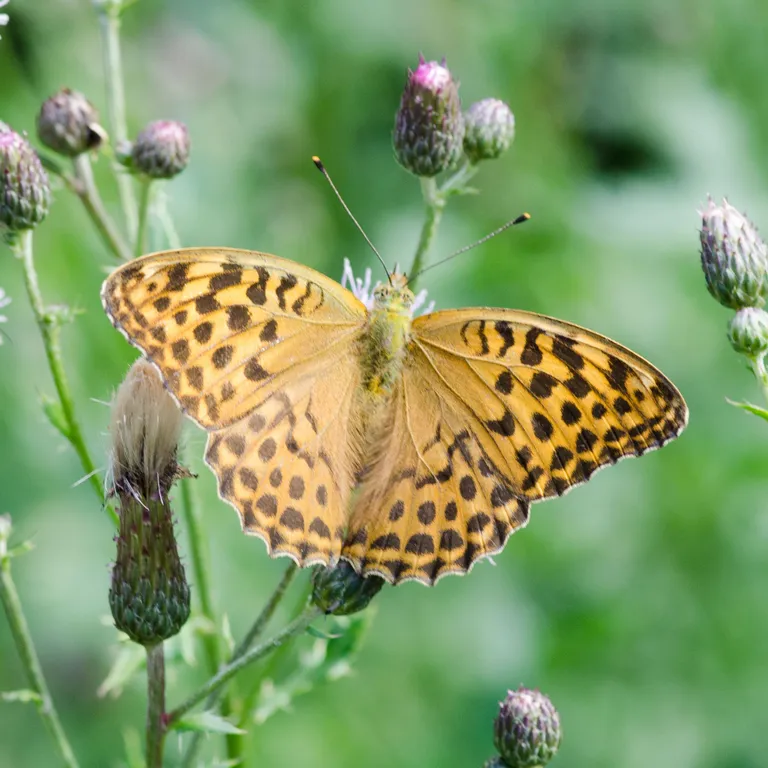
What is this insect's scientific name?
Argynnis paphia
